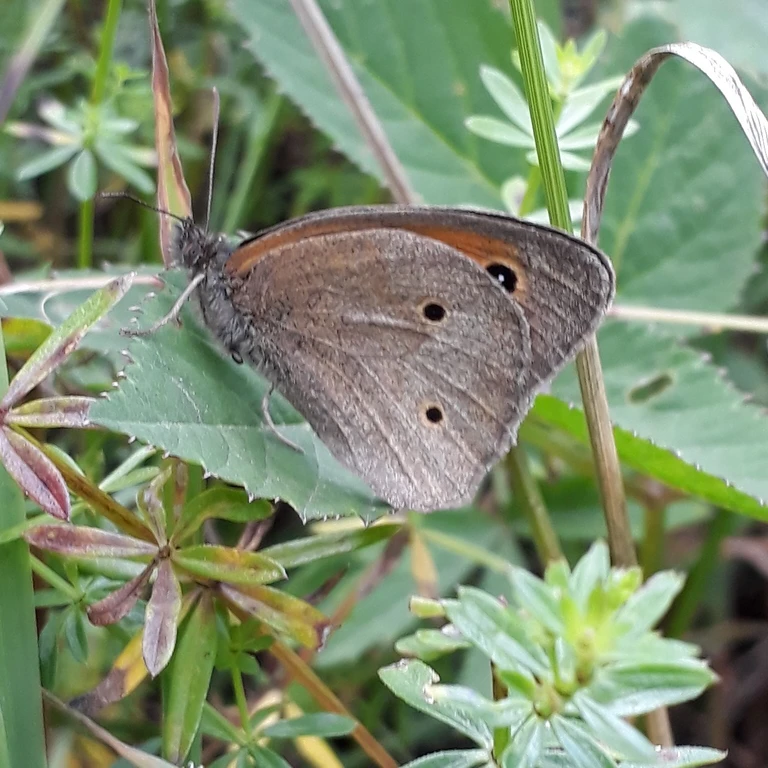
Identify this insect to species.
Maniola jurtina
